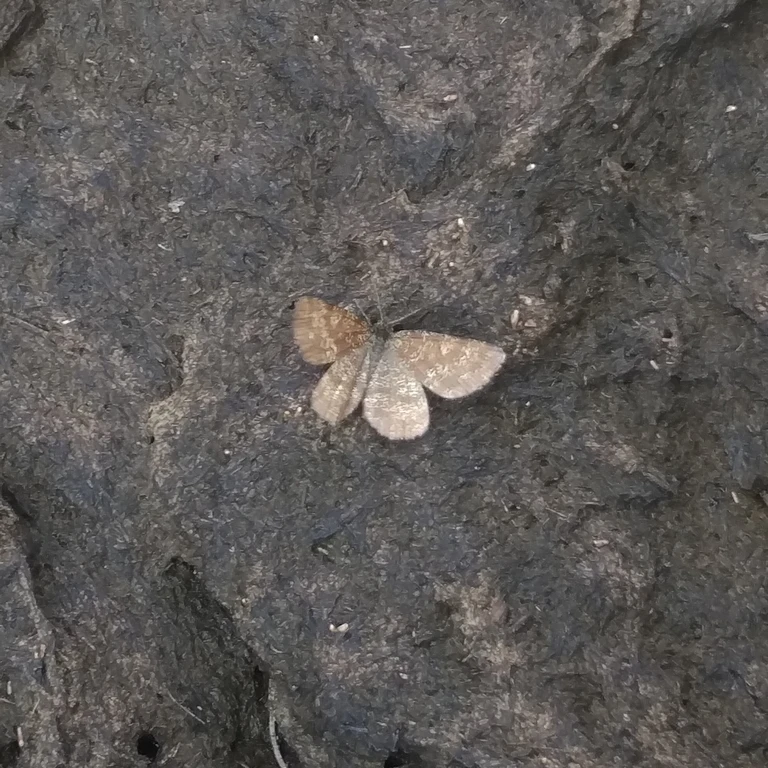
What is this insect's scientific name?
Ematurga atomaria
